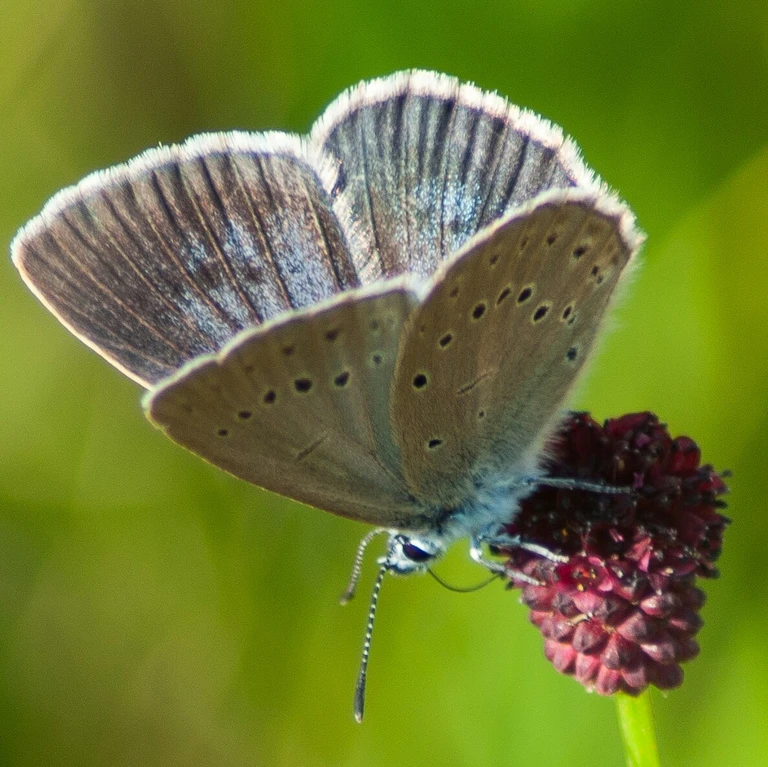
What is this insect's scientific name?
Phengaris teleius
